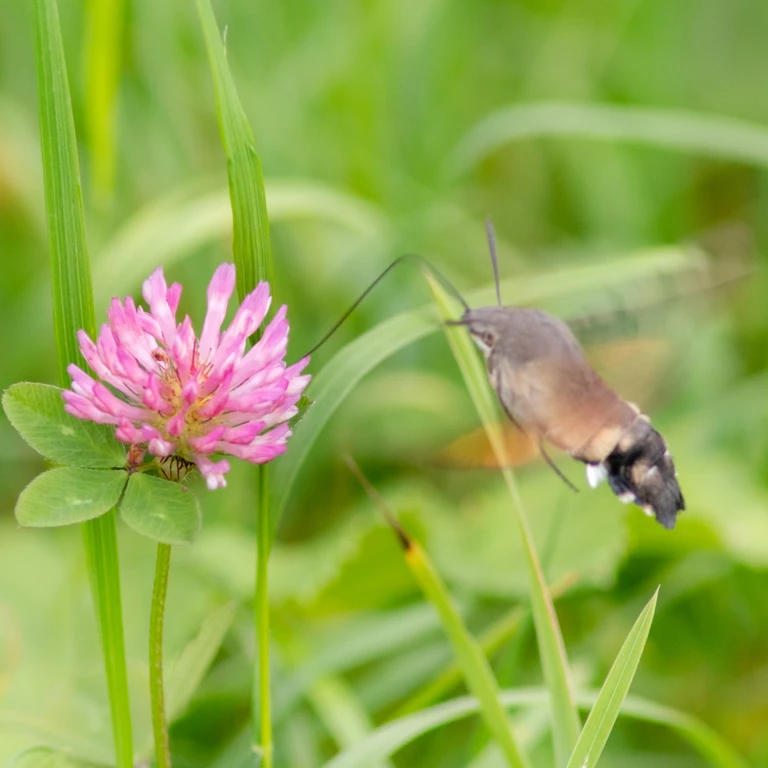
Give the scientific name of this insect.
Macroglossum stellatarum
